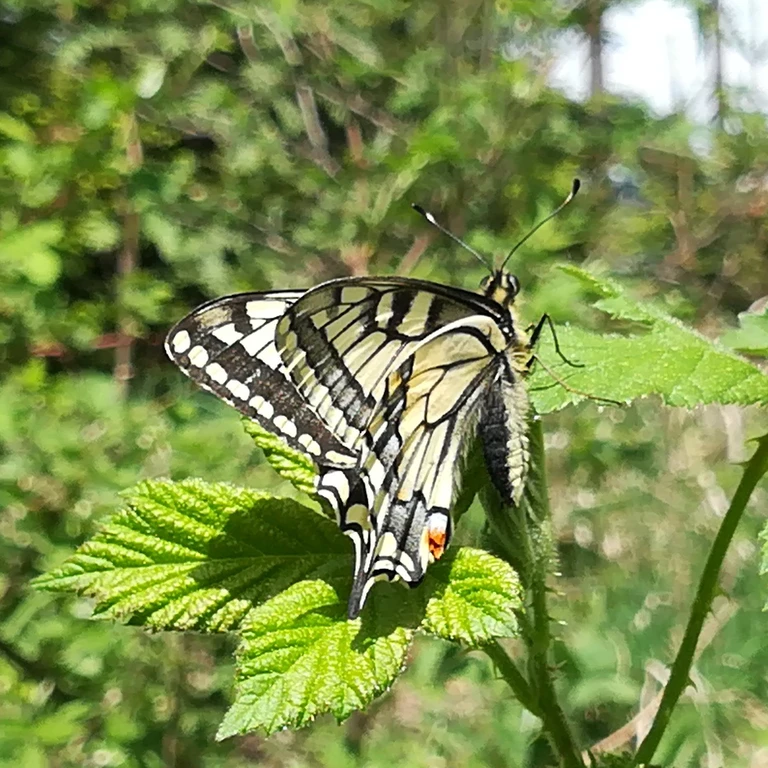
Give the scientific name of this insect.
Papilio machaon
